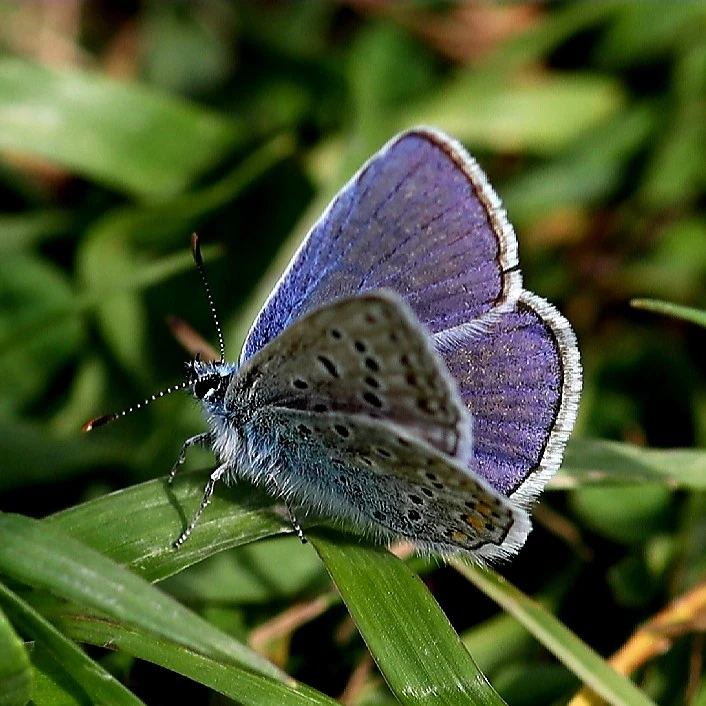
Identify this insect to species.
Polyommatus icarus
